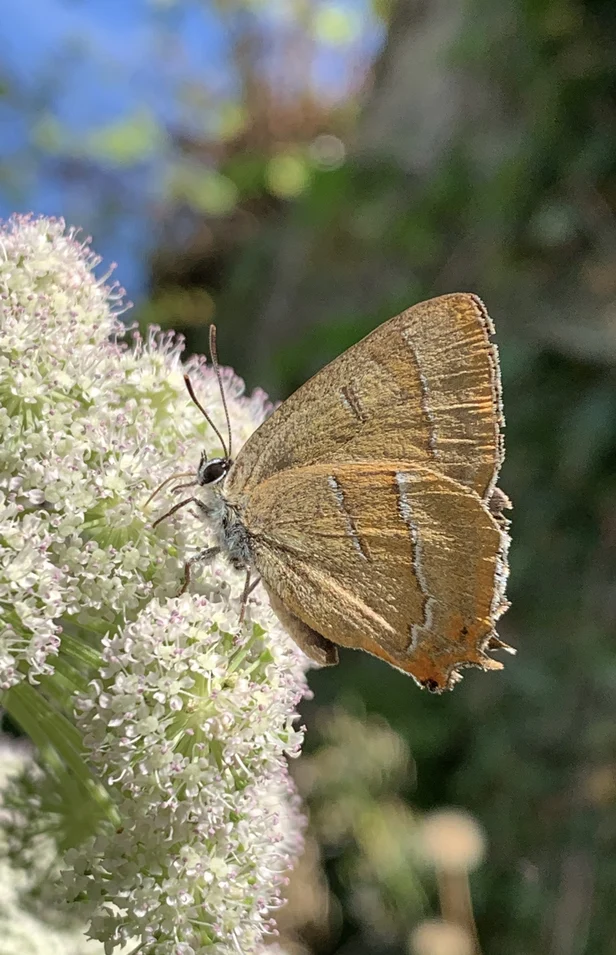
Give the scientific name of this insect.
Thecla betulae
